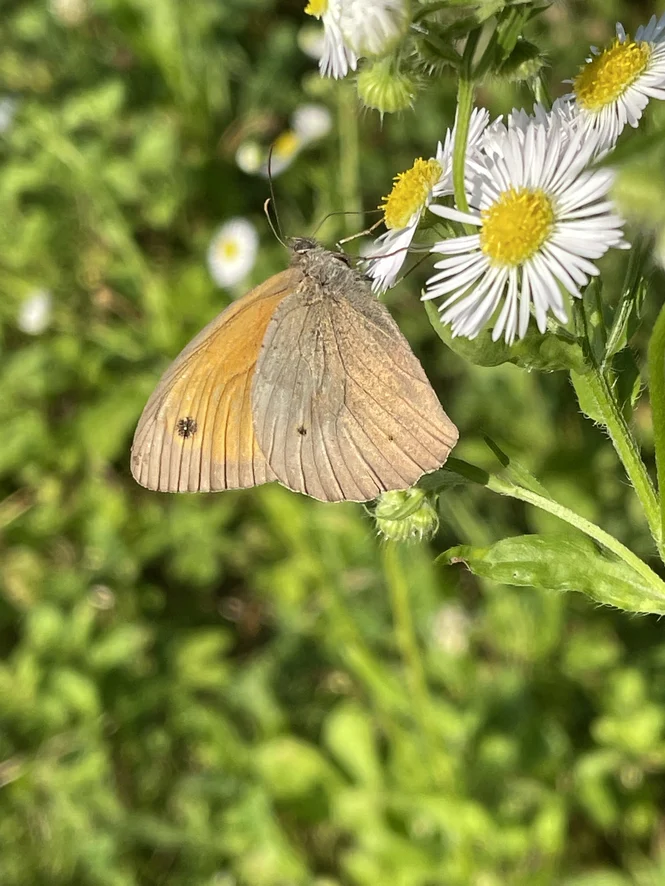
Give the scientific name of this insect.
Maniola jurtina
